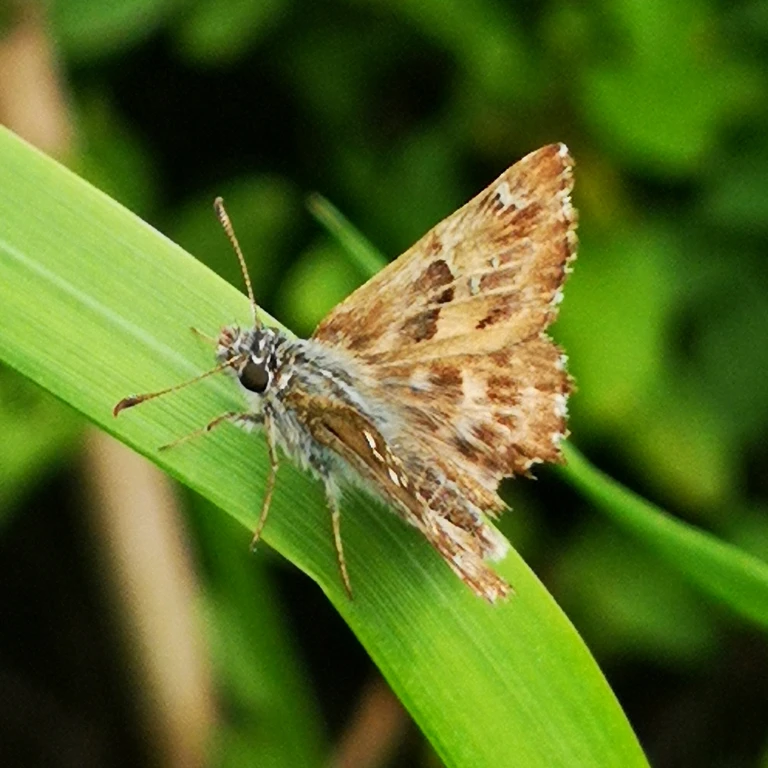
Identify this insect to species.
Carcharodus alceae
